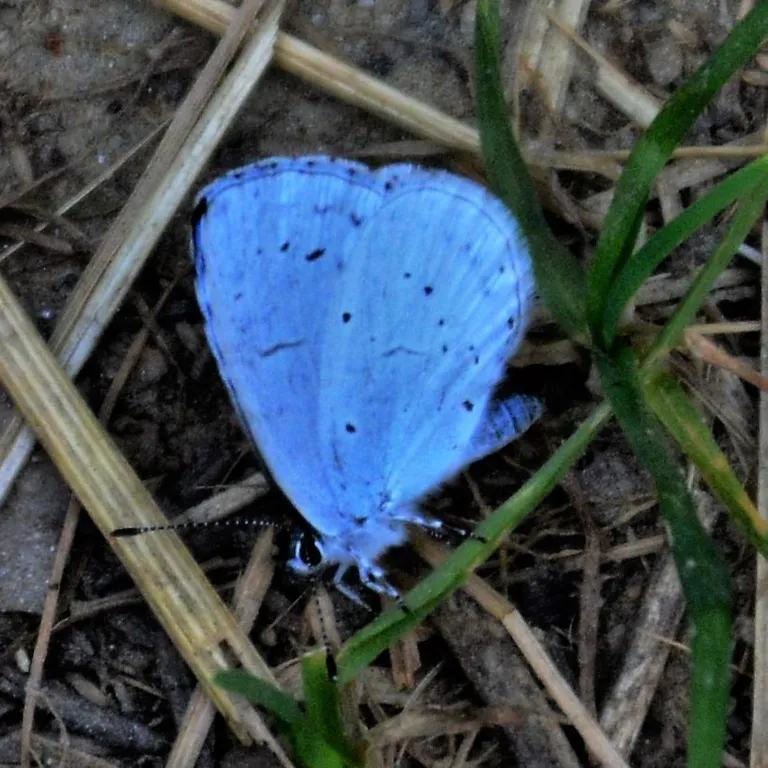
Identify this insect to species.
Celastrina argiolus
